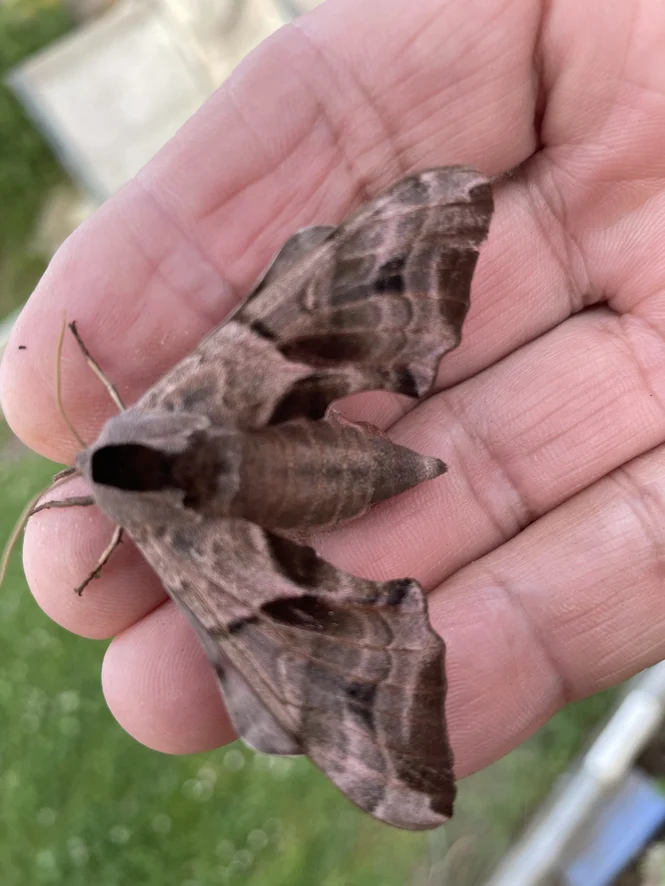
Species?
Smerinthus ocellata
